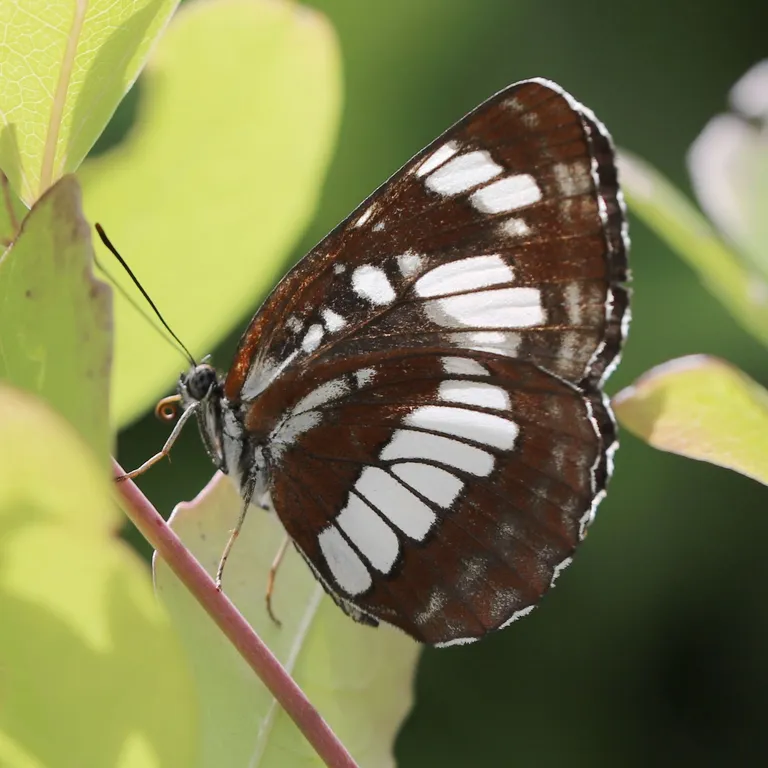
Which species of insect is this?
Neptis rivularis
